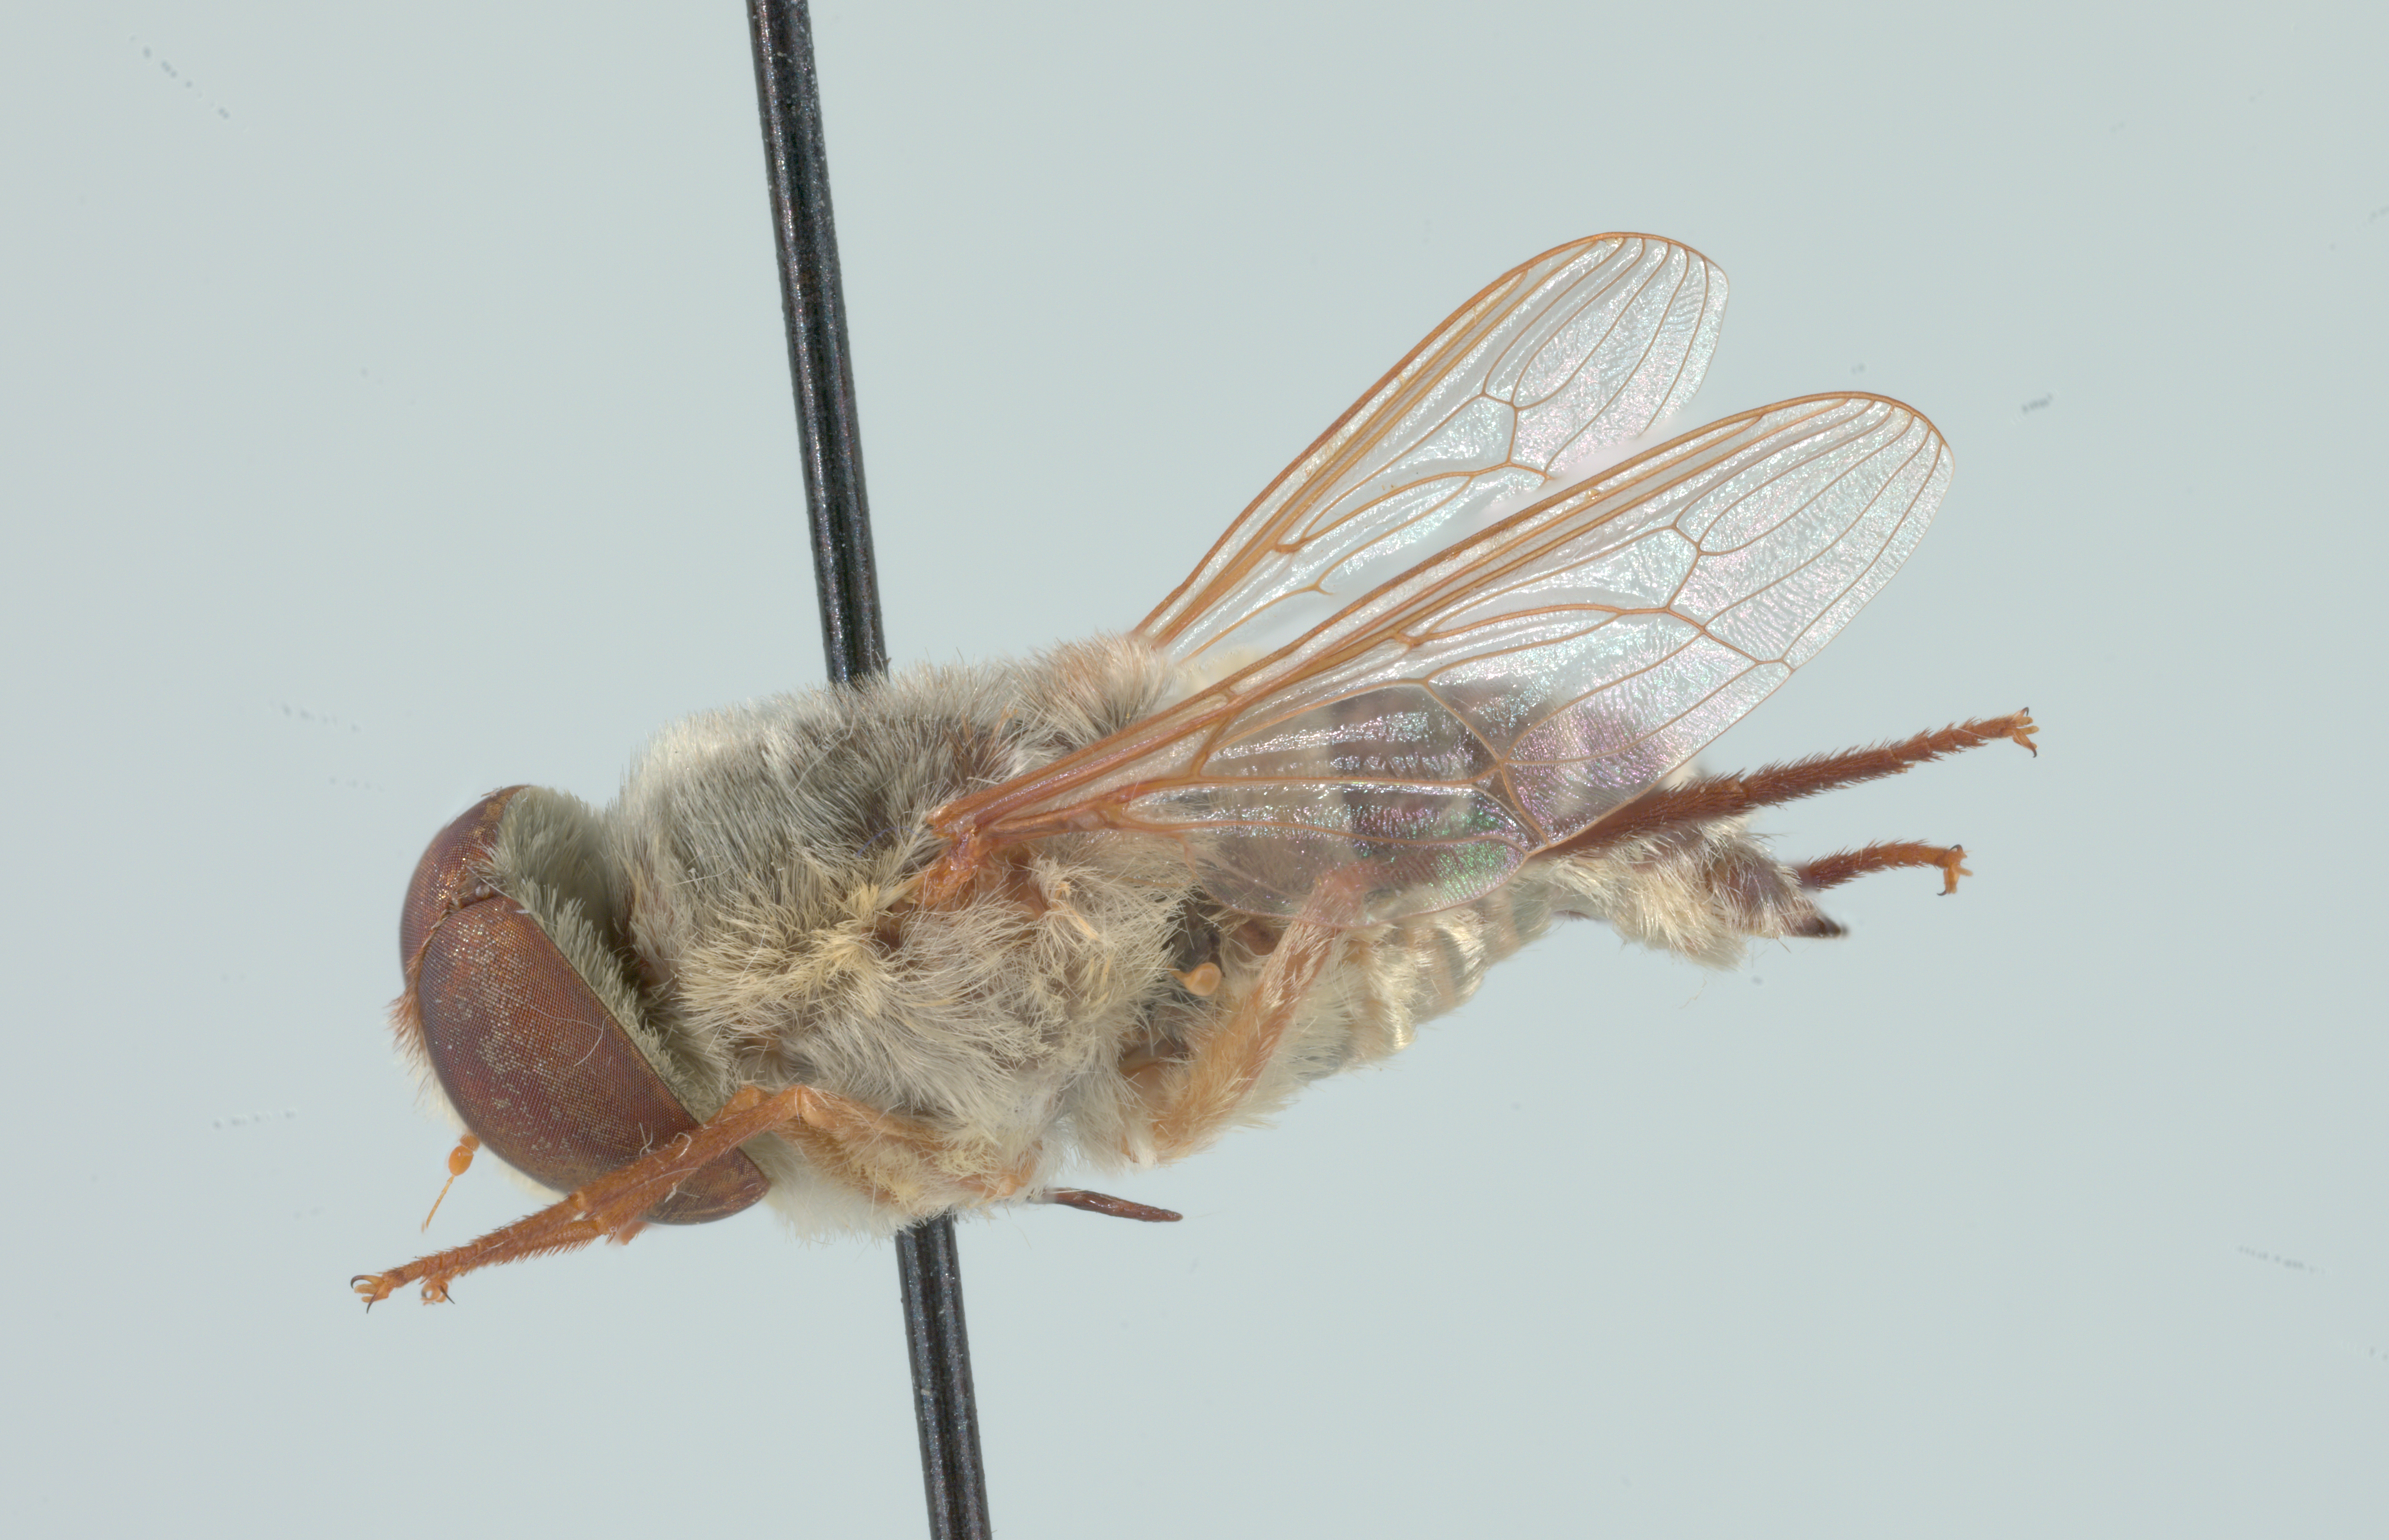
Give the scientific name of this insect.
Neorhynchocephalus volaticus
